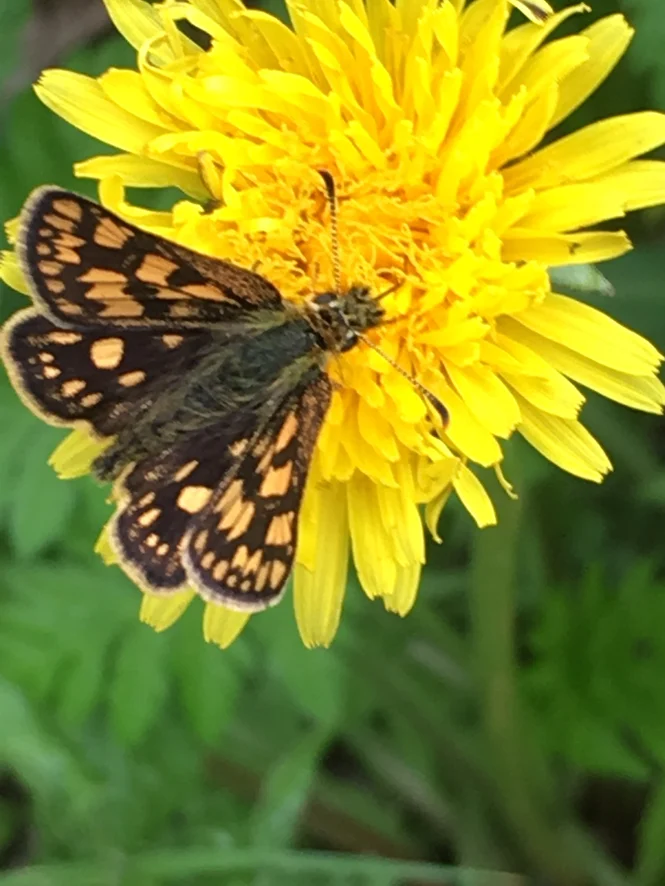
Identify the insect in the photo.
Carterocephalus palaemon
